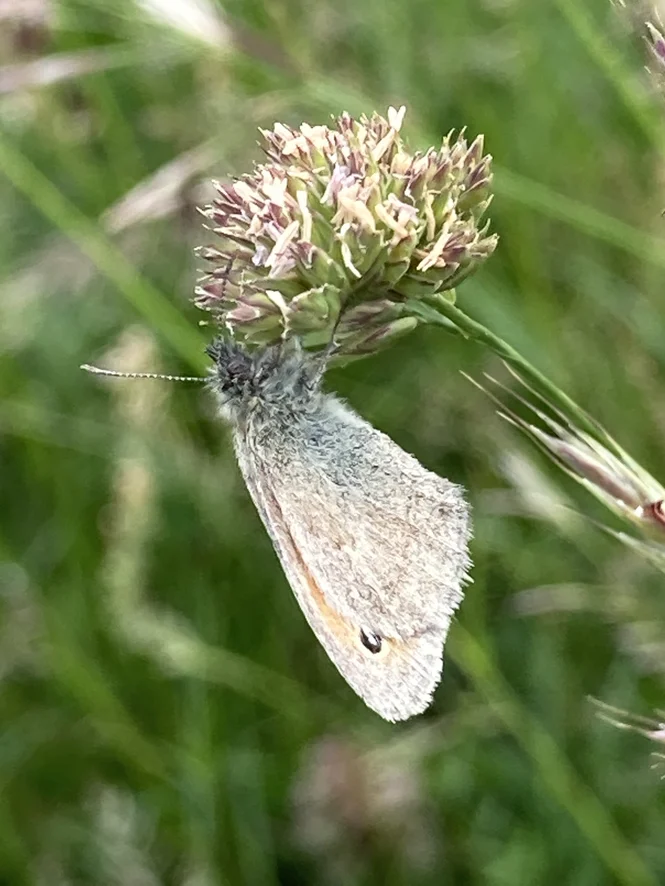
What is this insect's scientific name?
Coenonympha pamphilus
